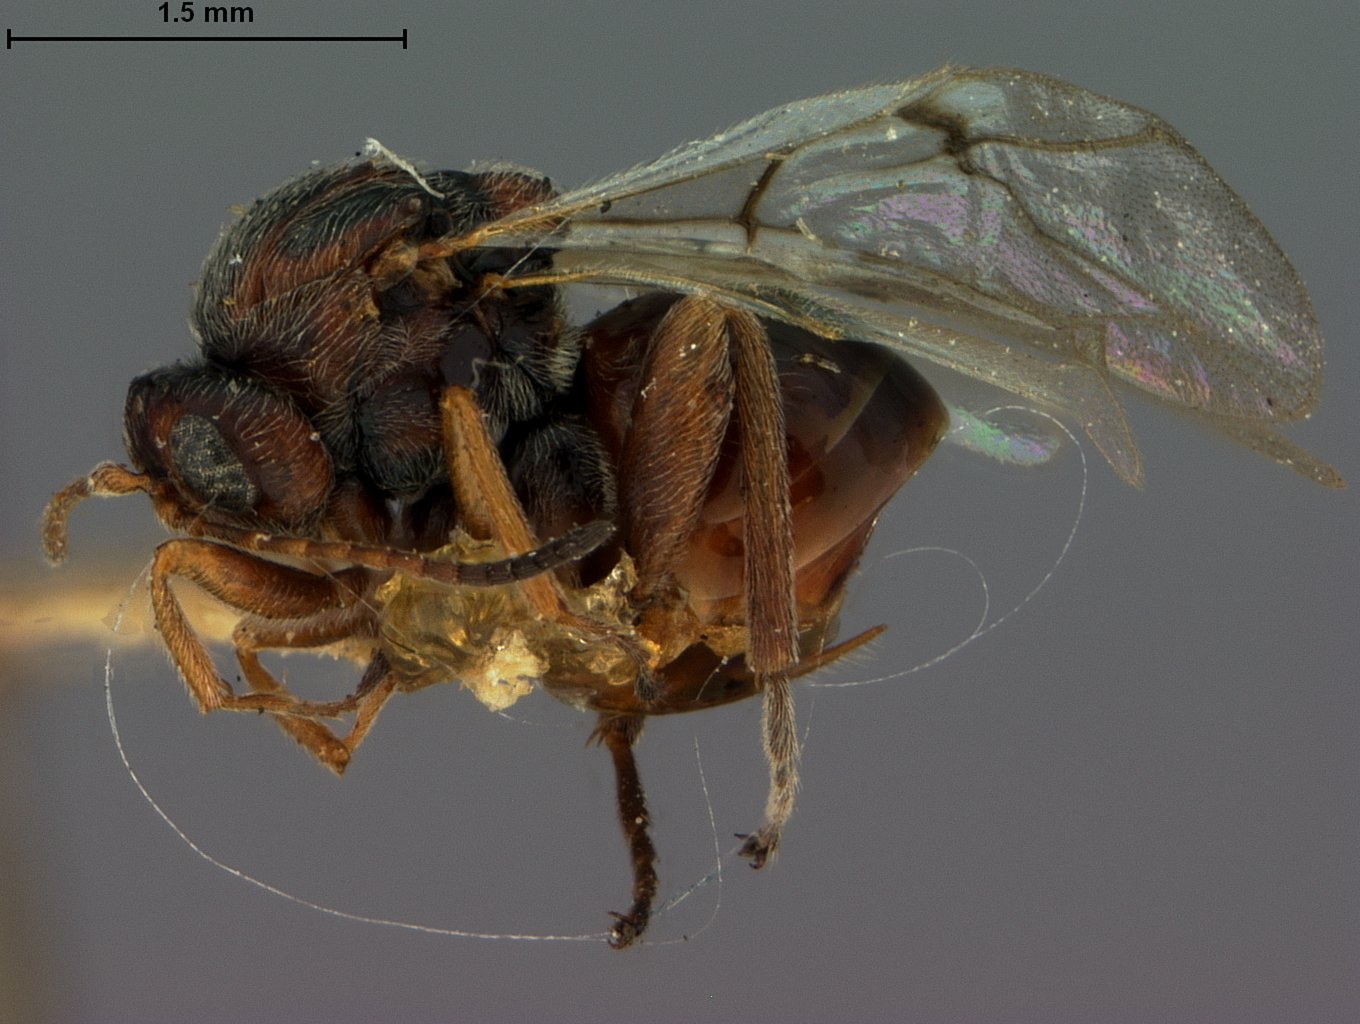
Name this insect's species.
Andricus pisiformis
